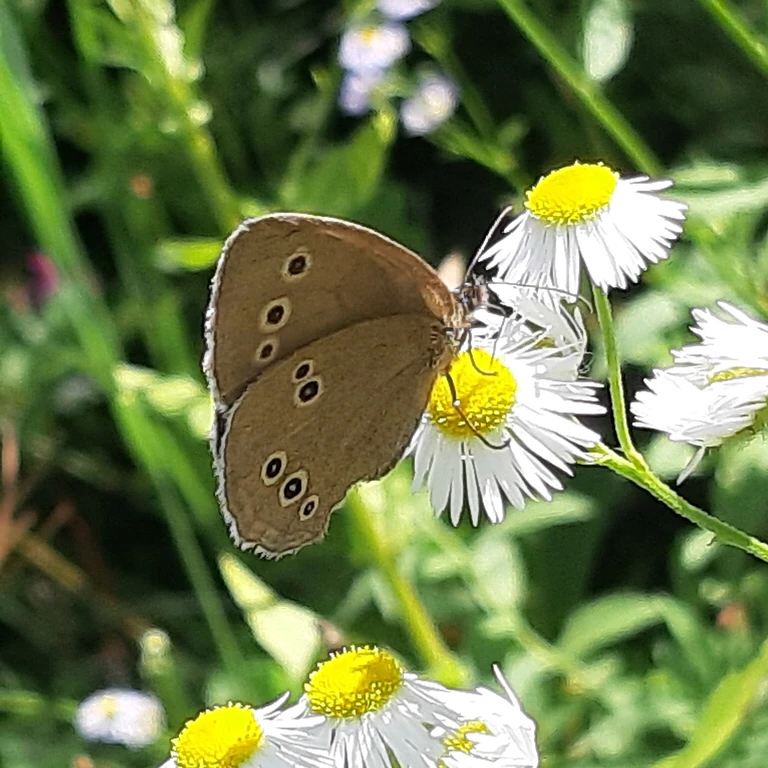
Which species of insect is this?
Aphantopus hyperantus
